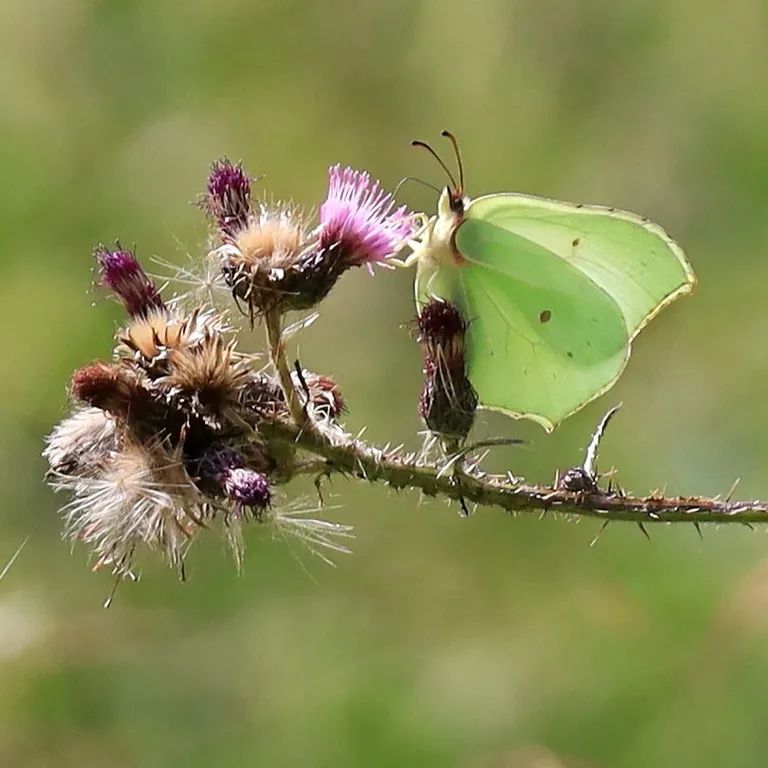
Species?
Gonepteryx rhamni
